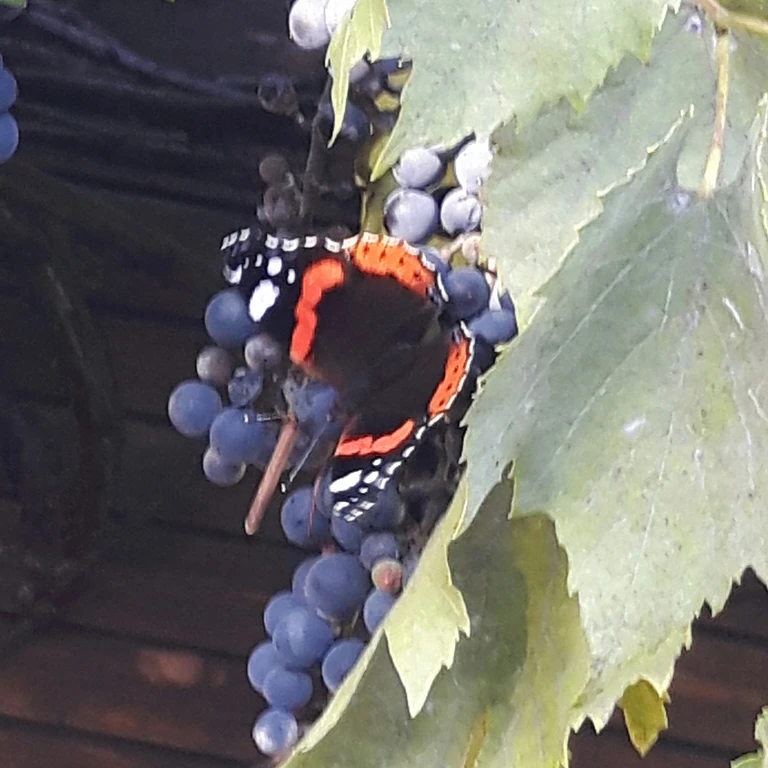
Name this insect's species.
Vanessa atalanta
